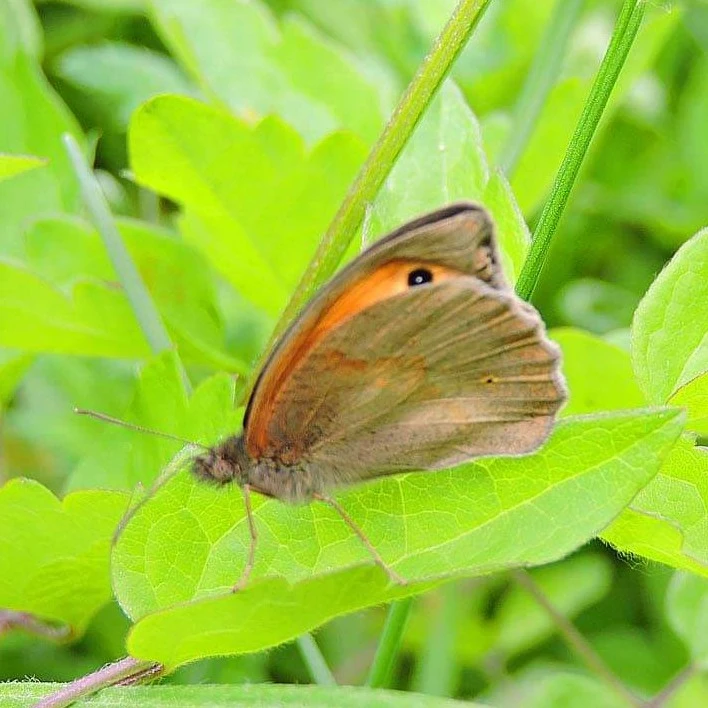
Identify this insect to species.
Maniola jurtina
